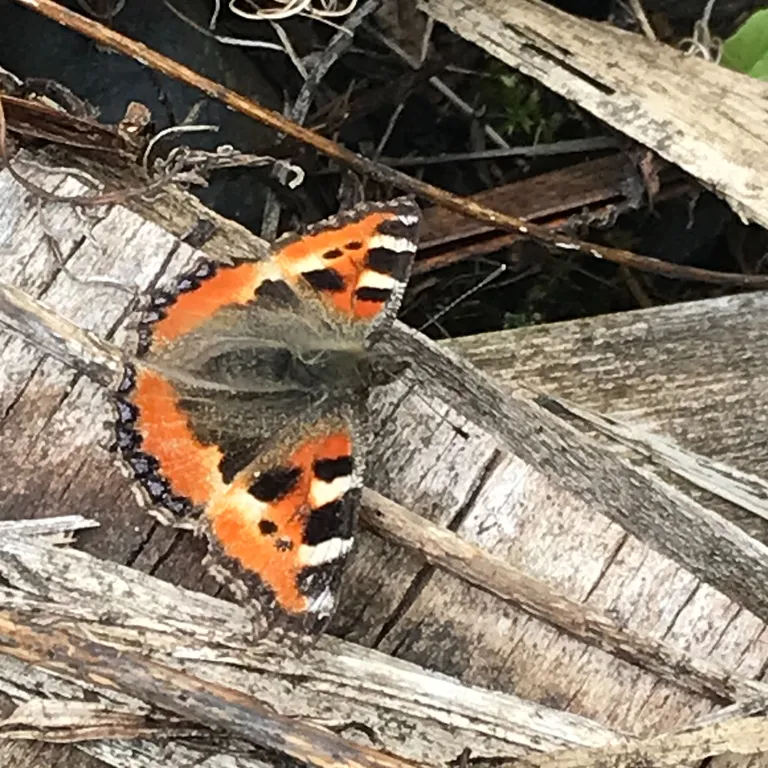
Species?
Aglais urticae
